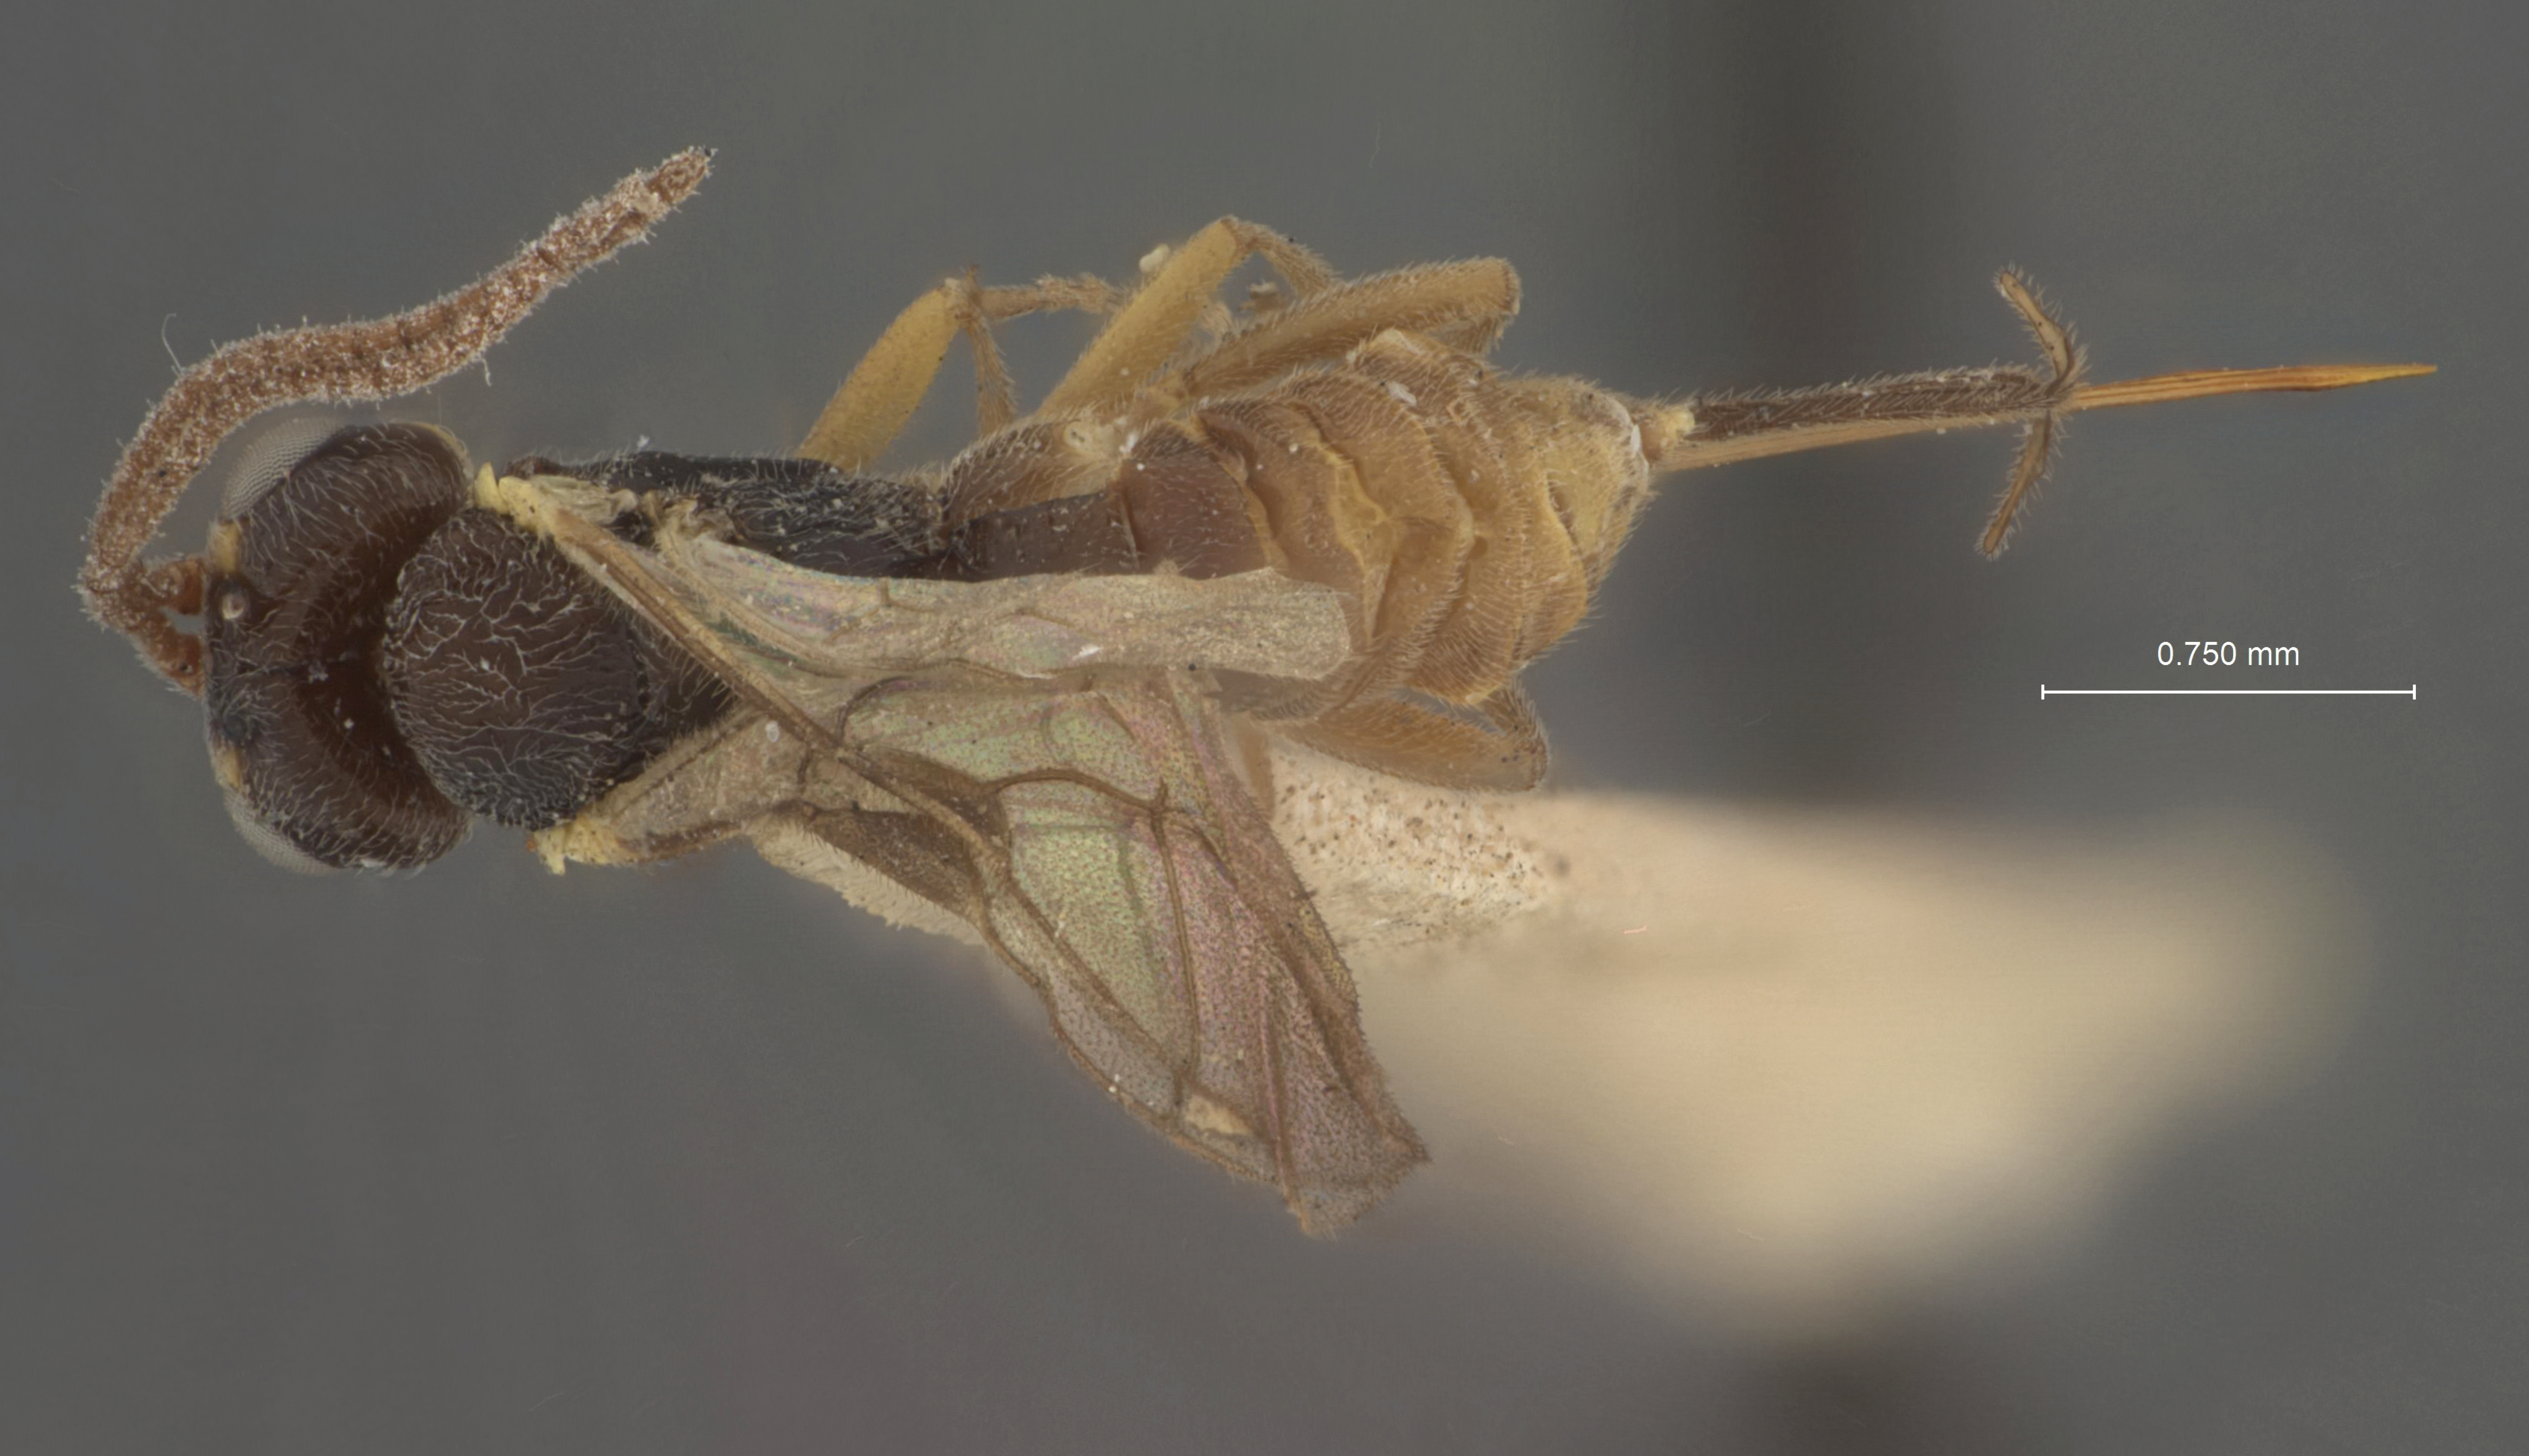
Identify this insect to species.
Lysiognatha sulcata
